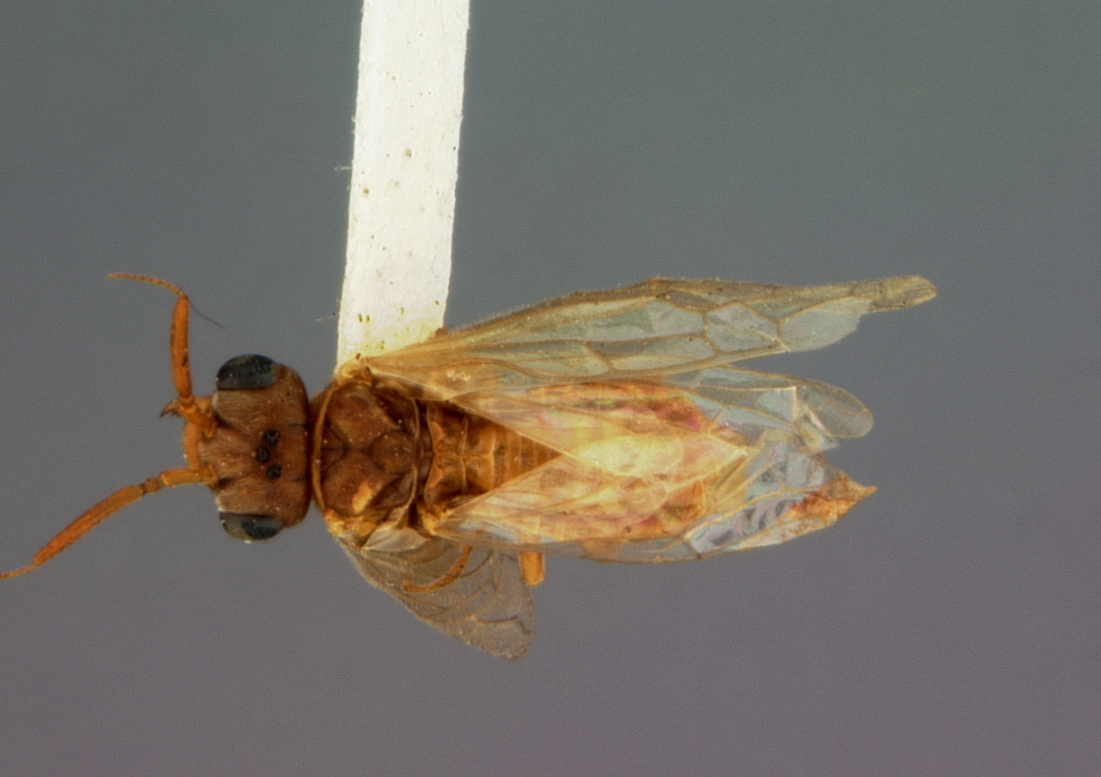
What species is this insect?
Pleroneura lutea
